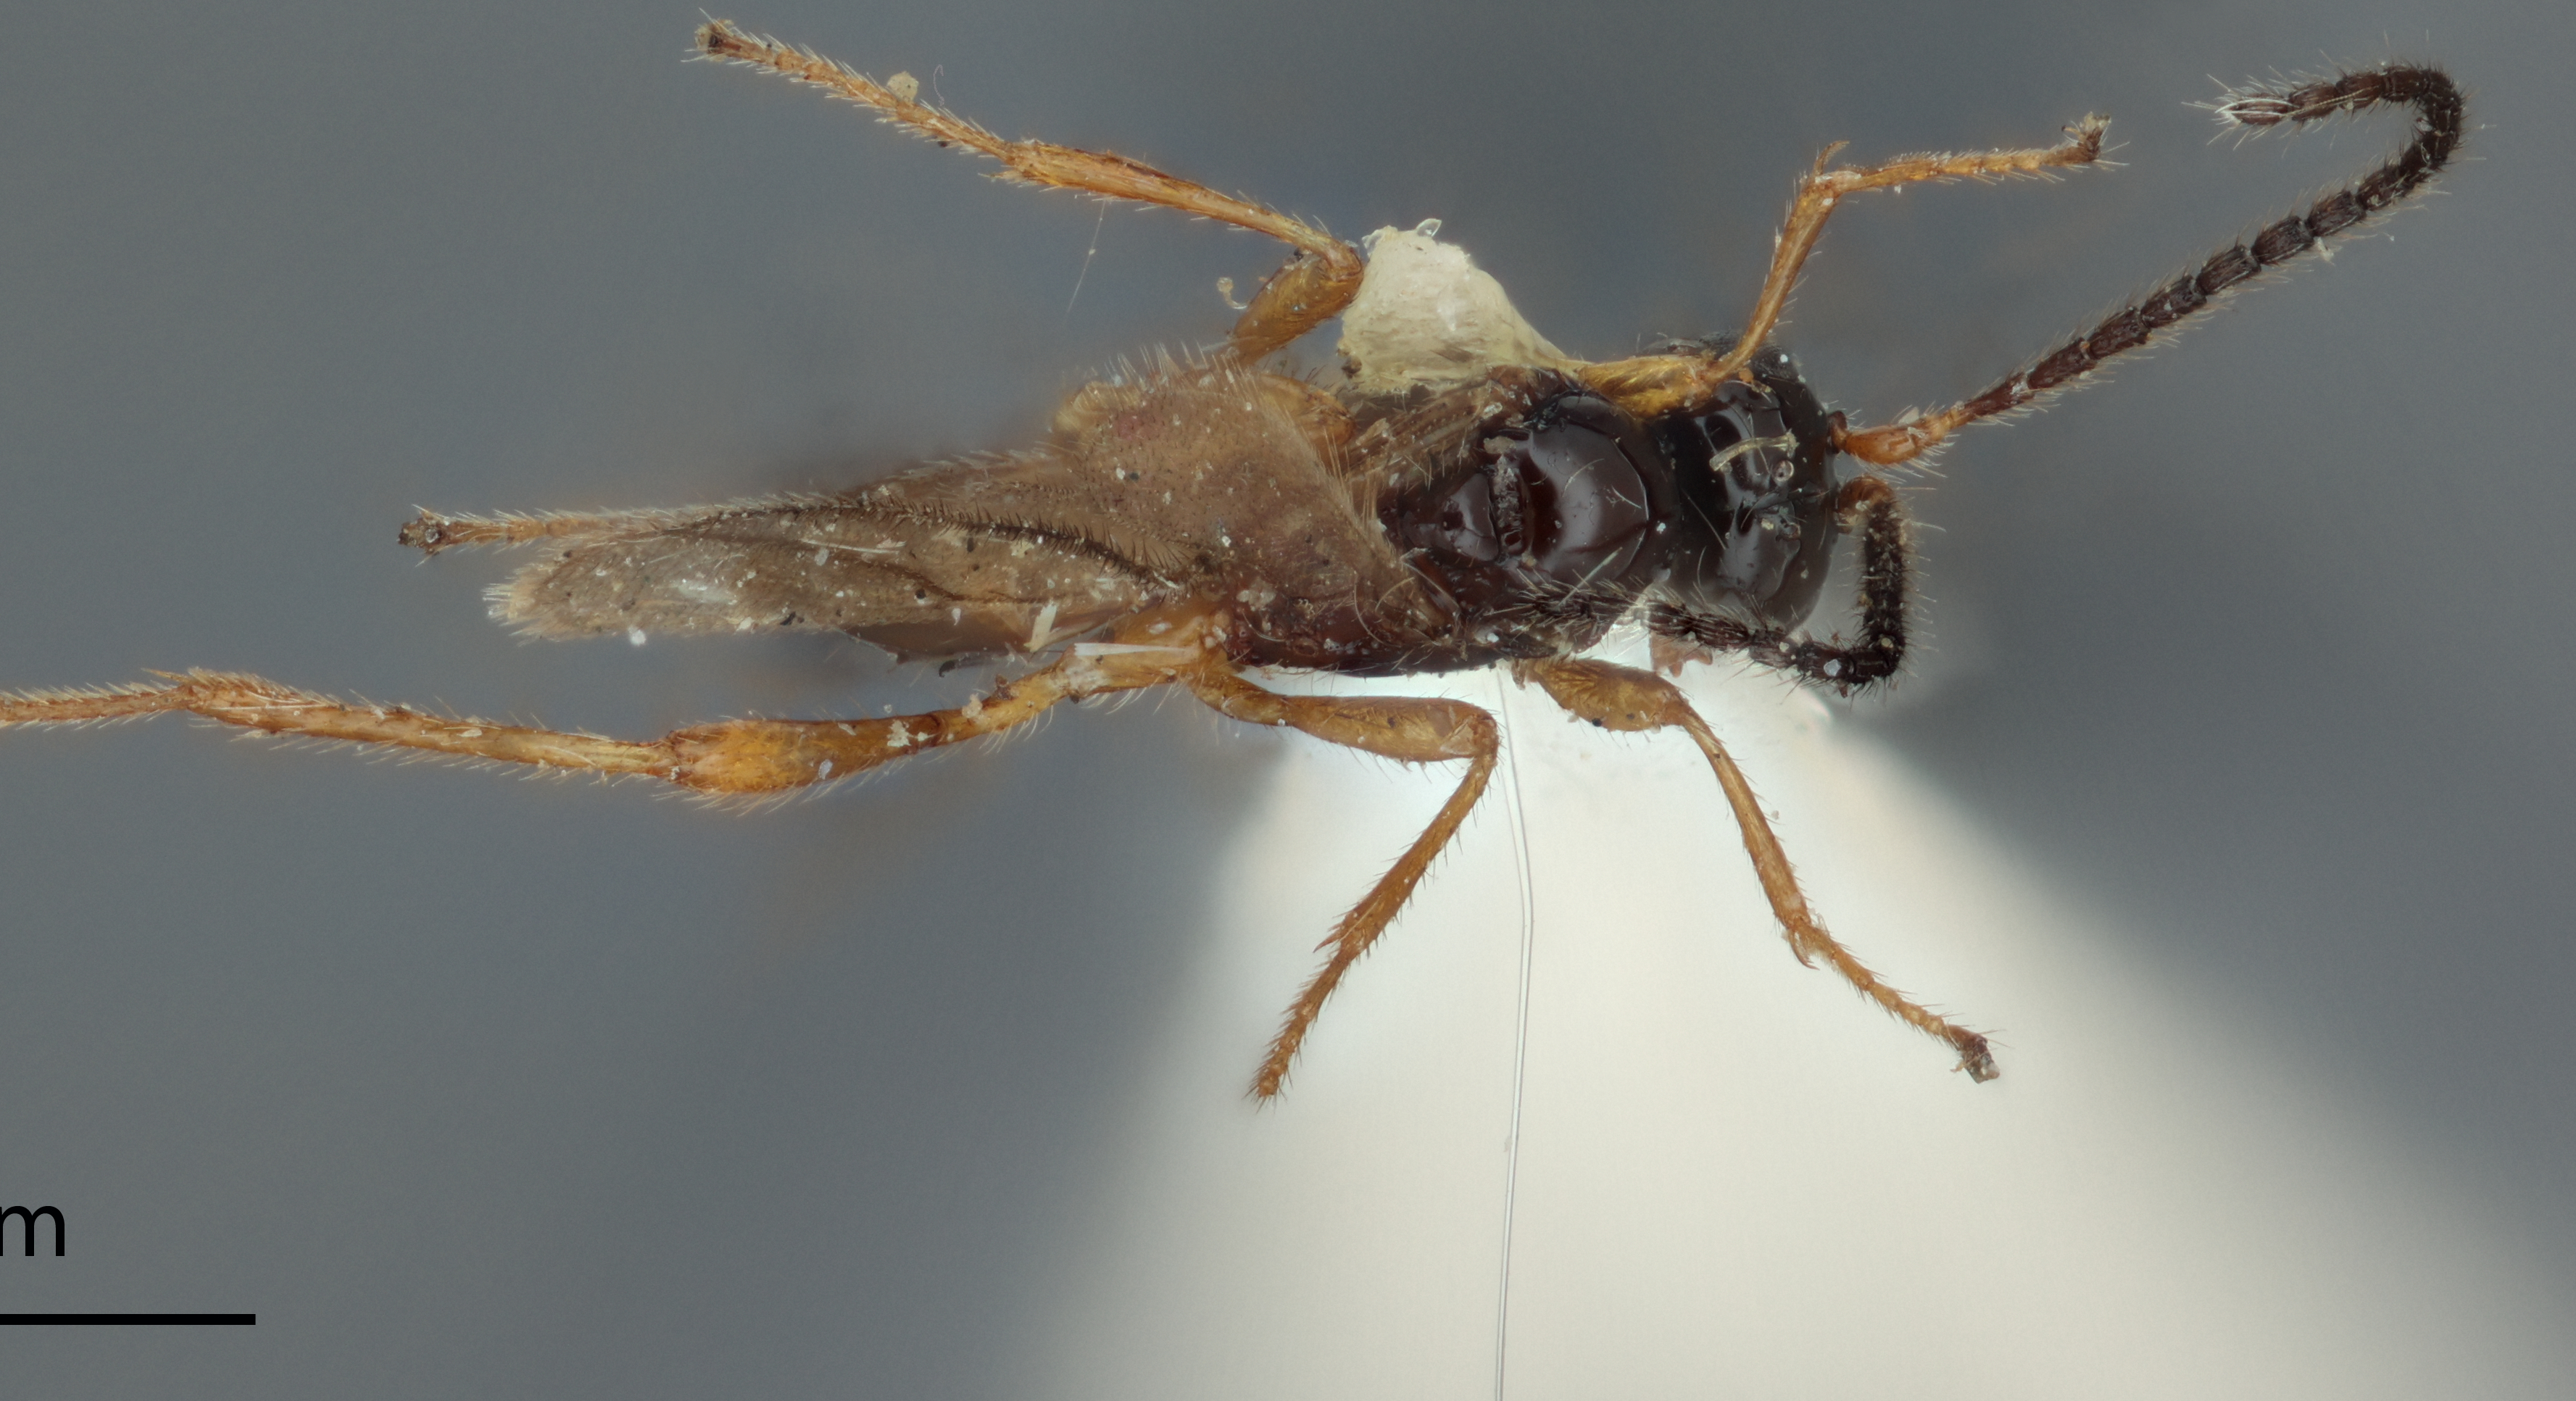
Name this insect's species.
Aspilota saileri
